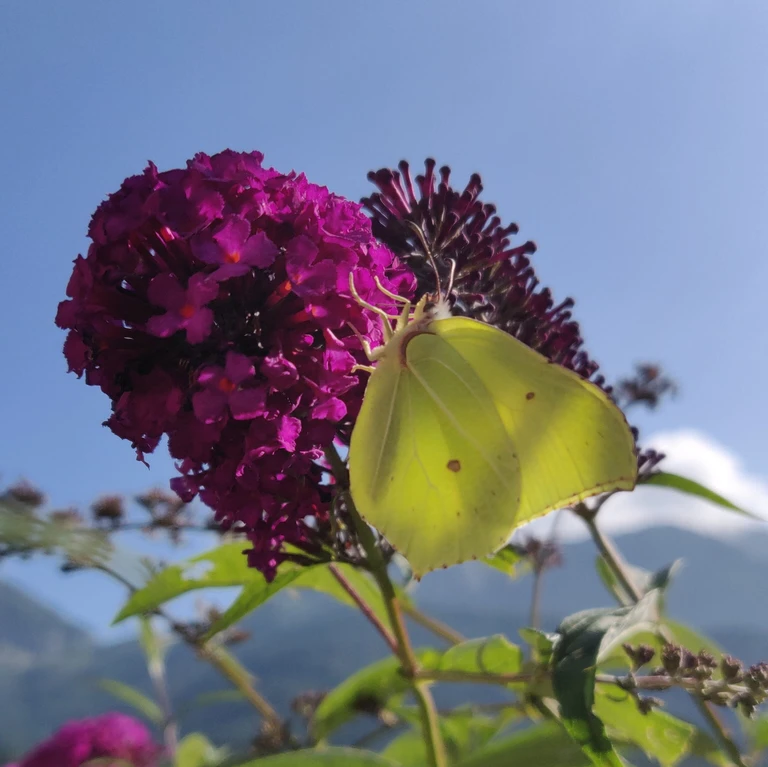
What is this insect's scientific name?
Gonepteryx rhamni
